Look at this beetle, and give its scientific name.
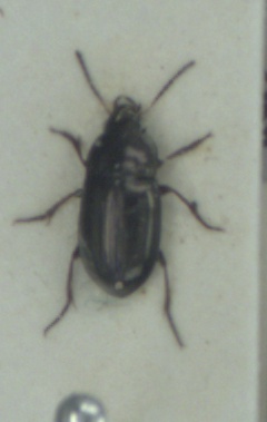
Amara tibialis
